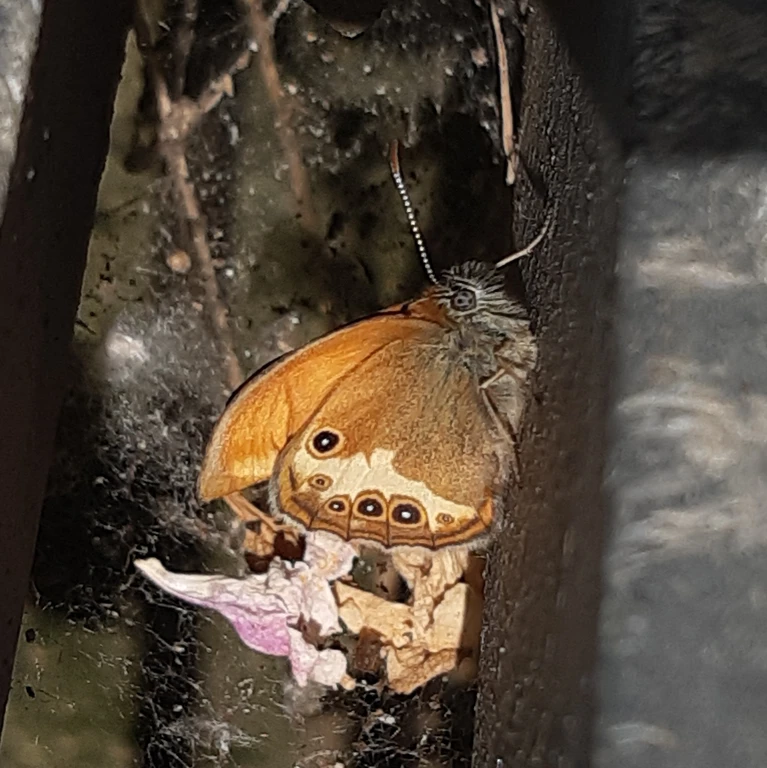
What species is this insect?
Coenonympha arcania
